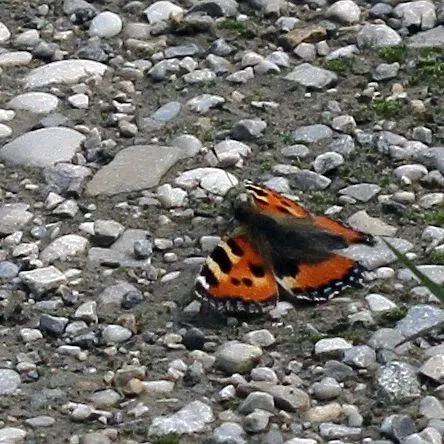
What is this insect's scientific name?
Aglais urticae
